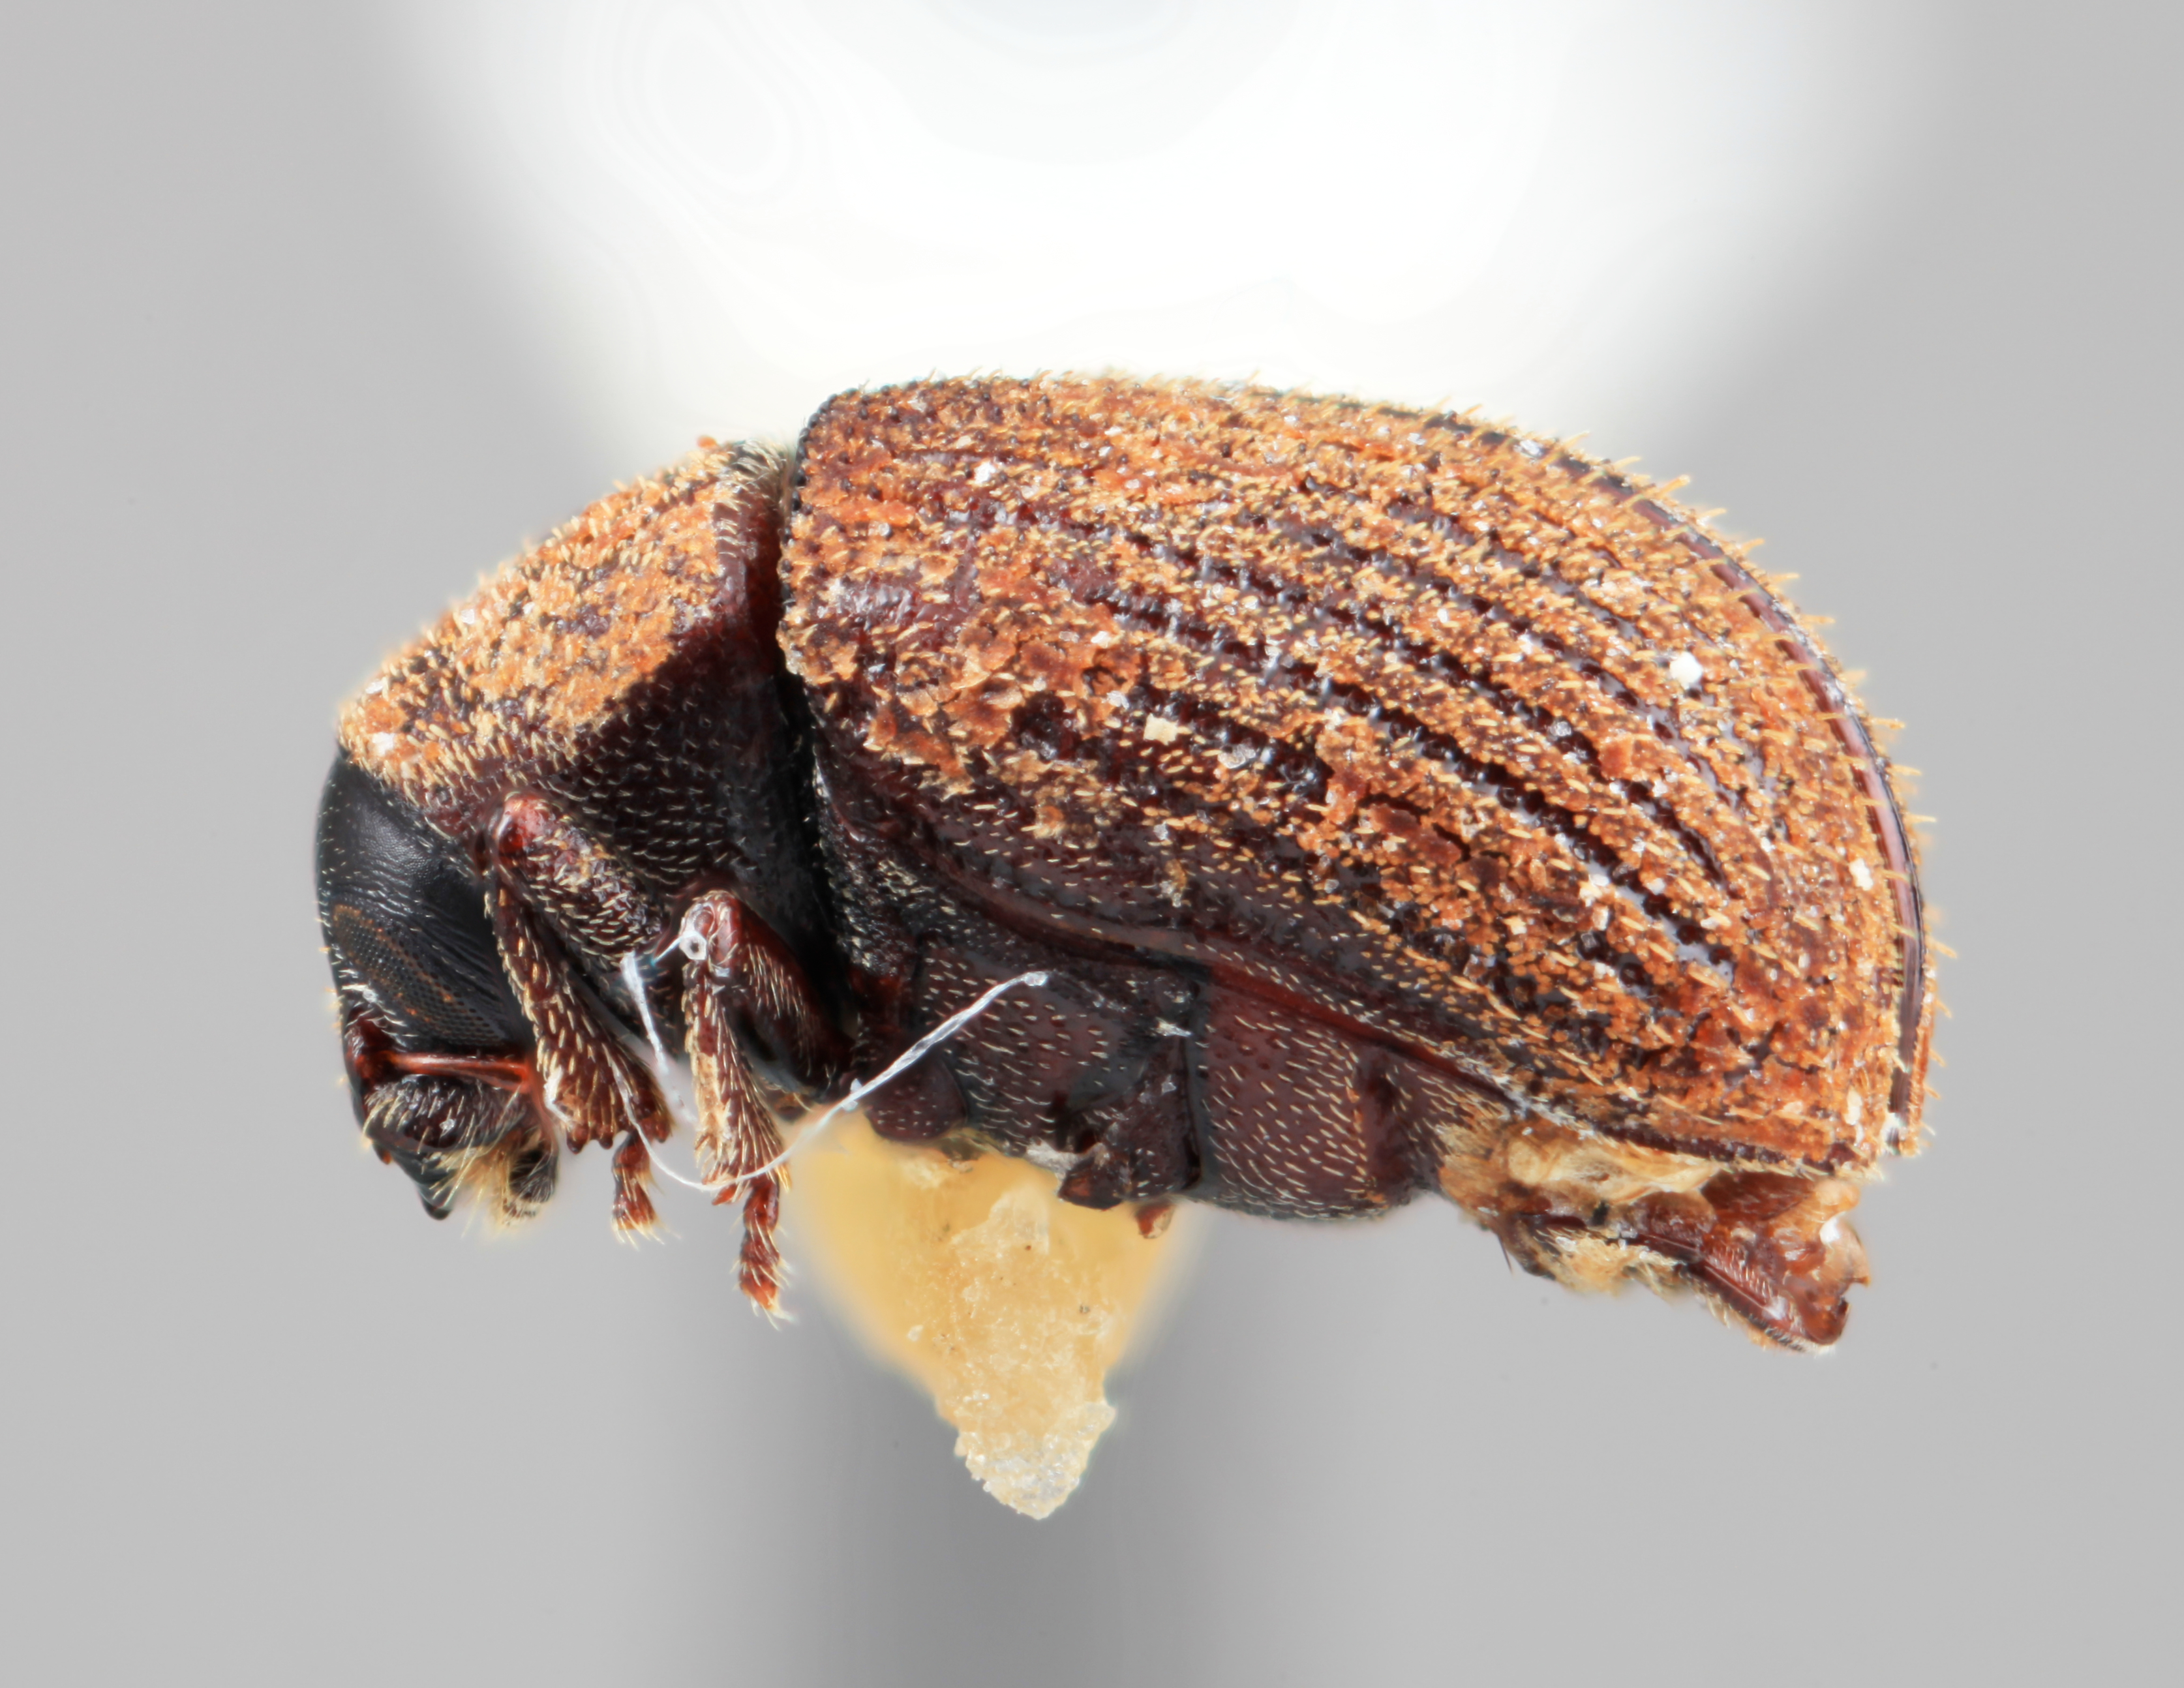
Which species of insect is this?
Acrantus opimus
